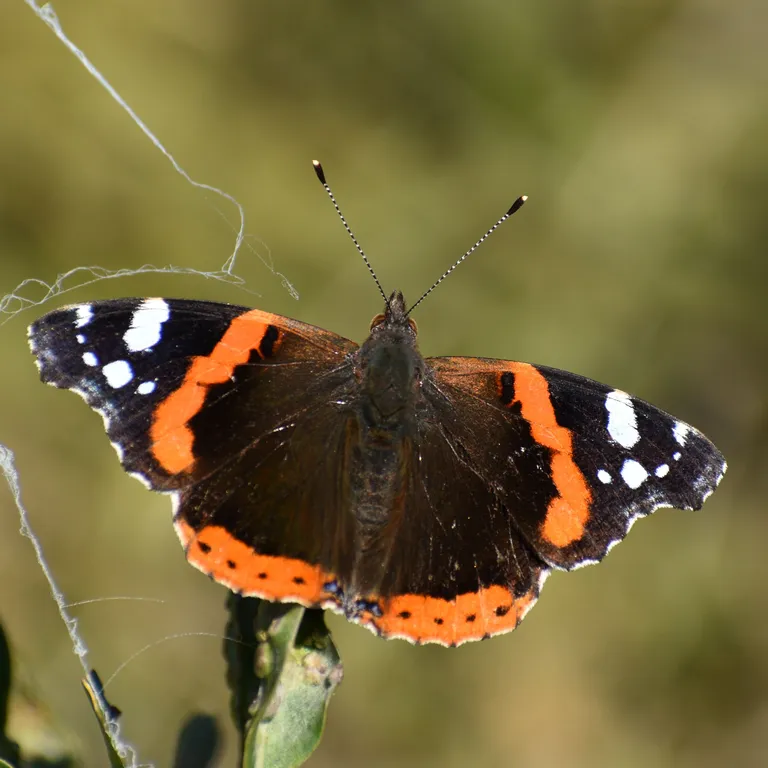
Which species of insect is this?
Vanessa atalanta
